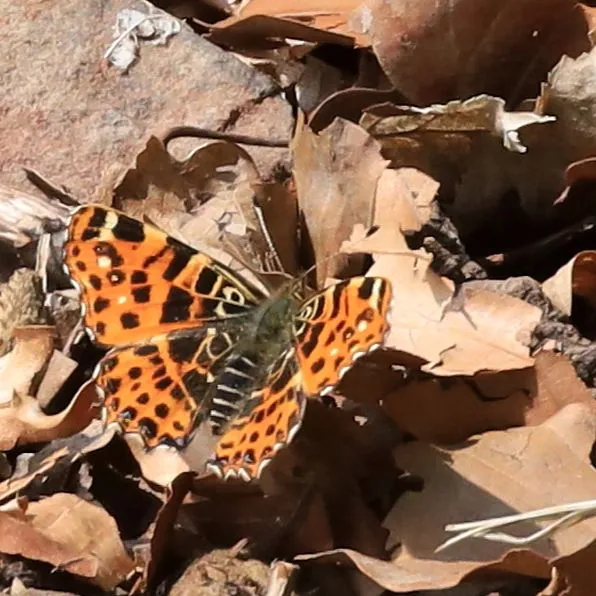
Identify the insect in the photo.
Araschnia levana
